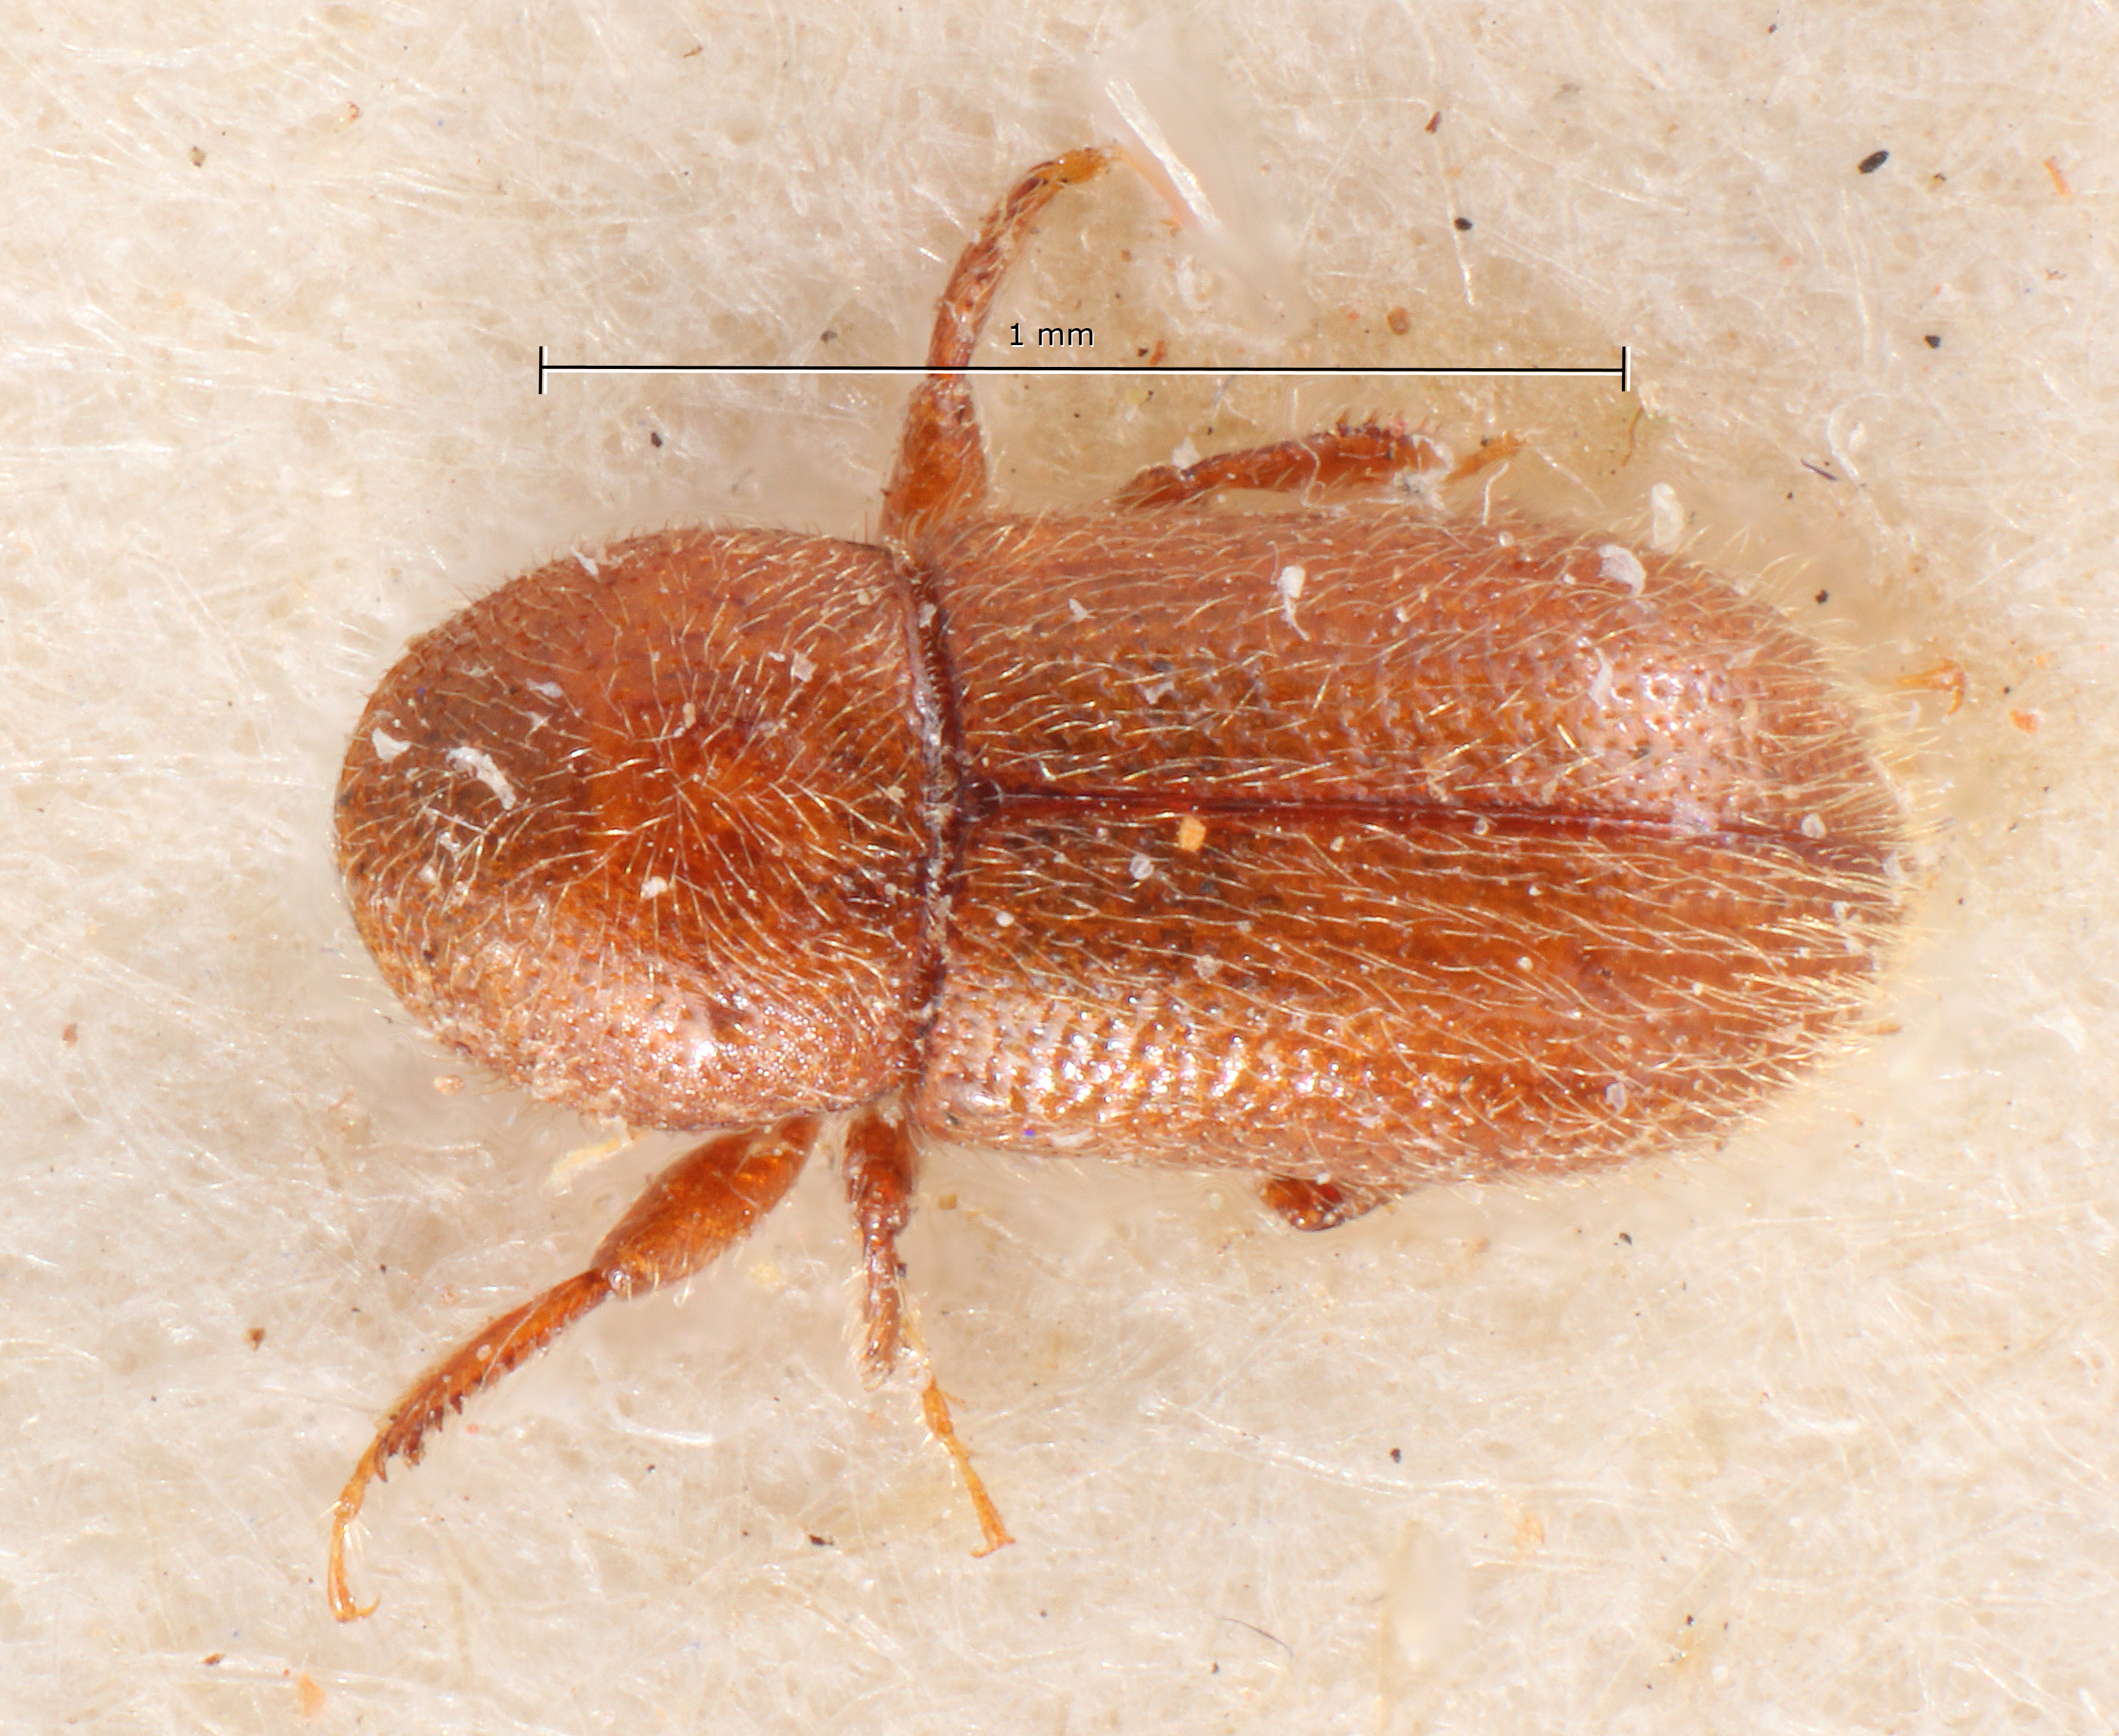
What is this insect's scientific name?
Hylocurosoma parvum
